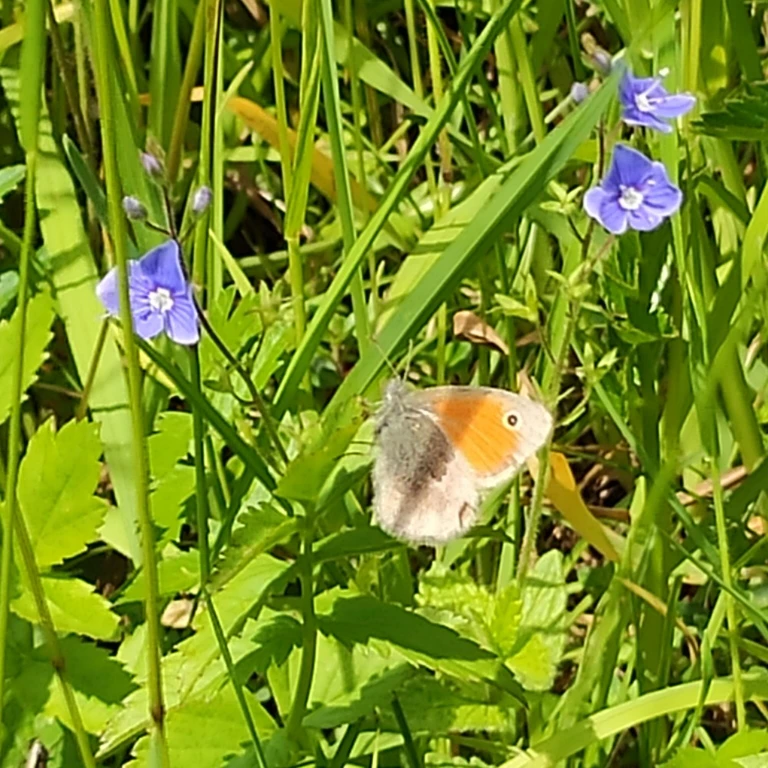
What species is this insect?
Coenonympha pamphilus
